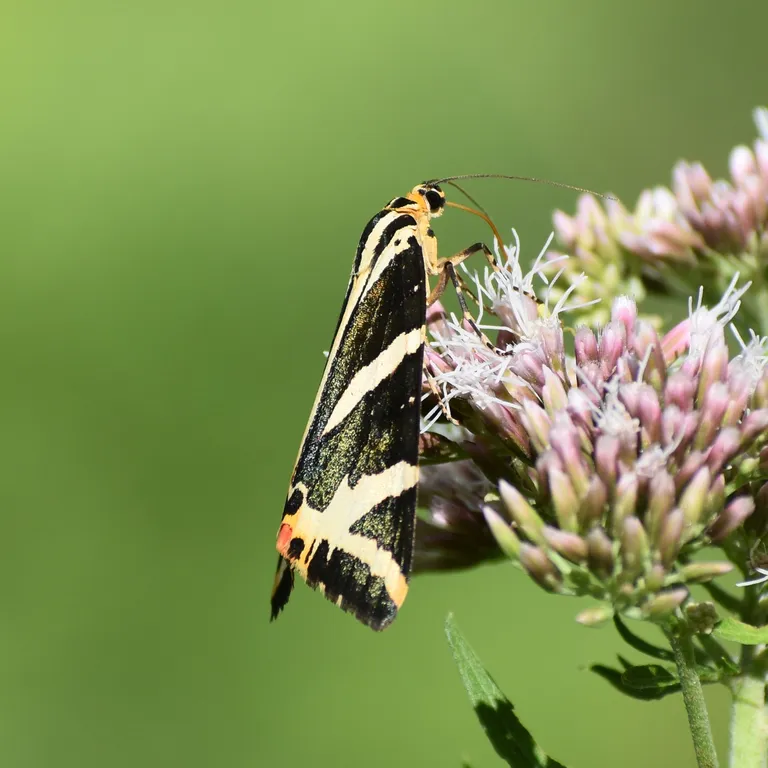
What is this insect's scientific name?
Euplagia quadripunctaria
